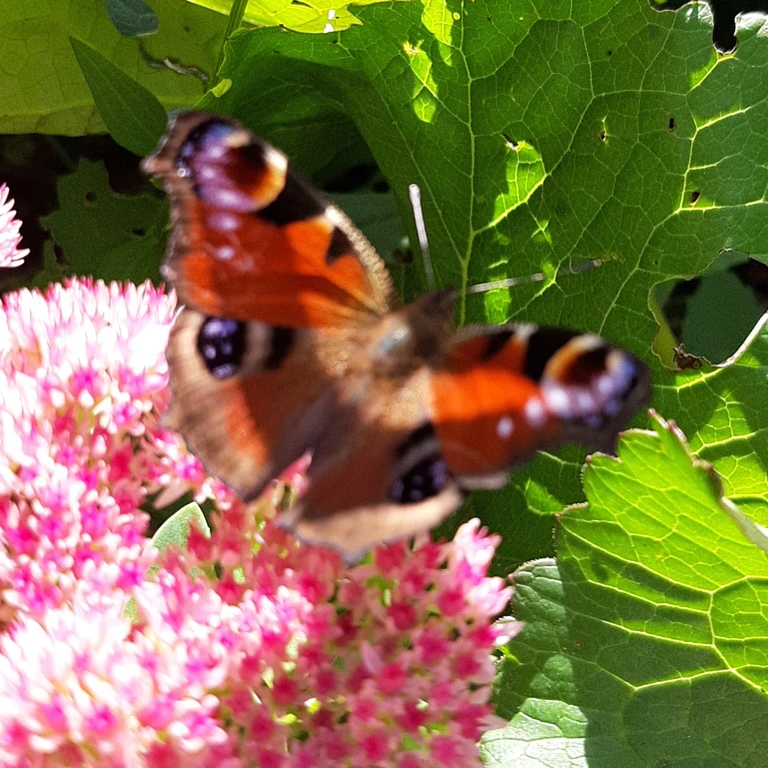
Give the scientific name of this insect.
Aglais io
